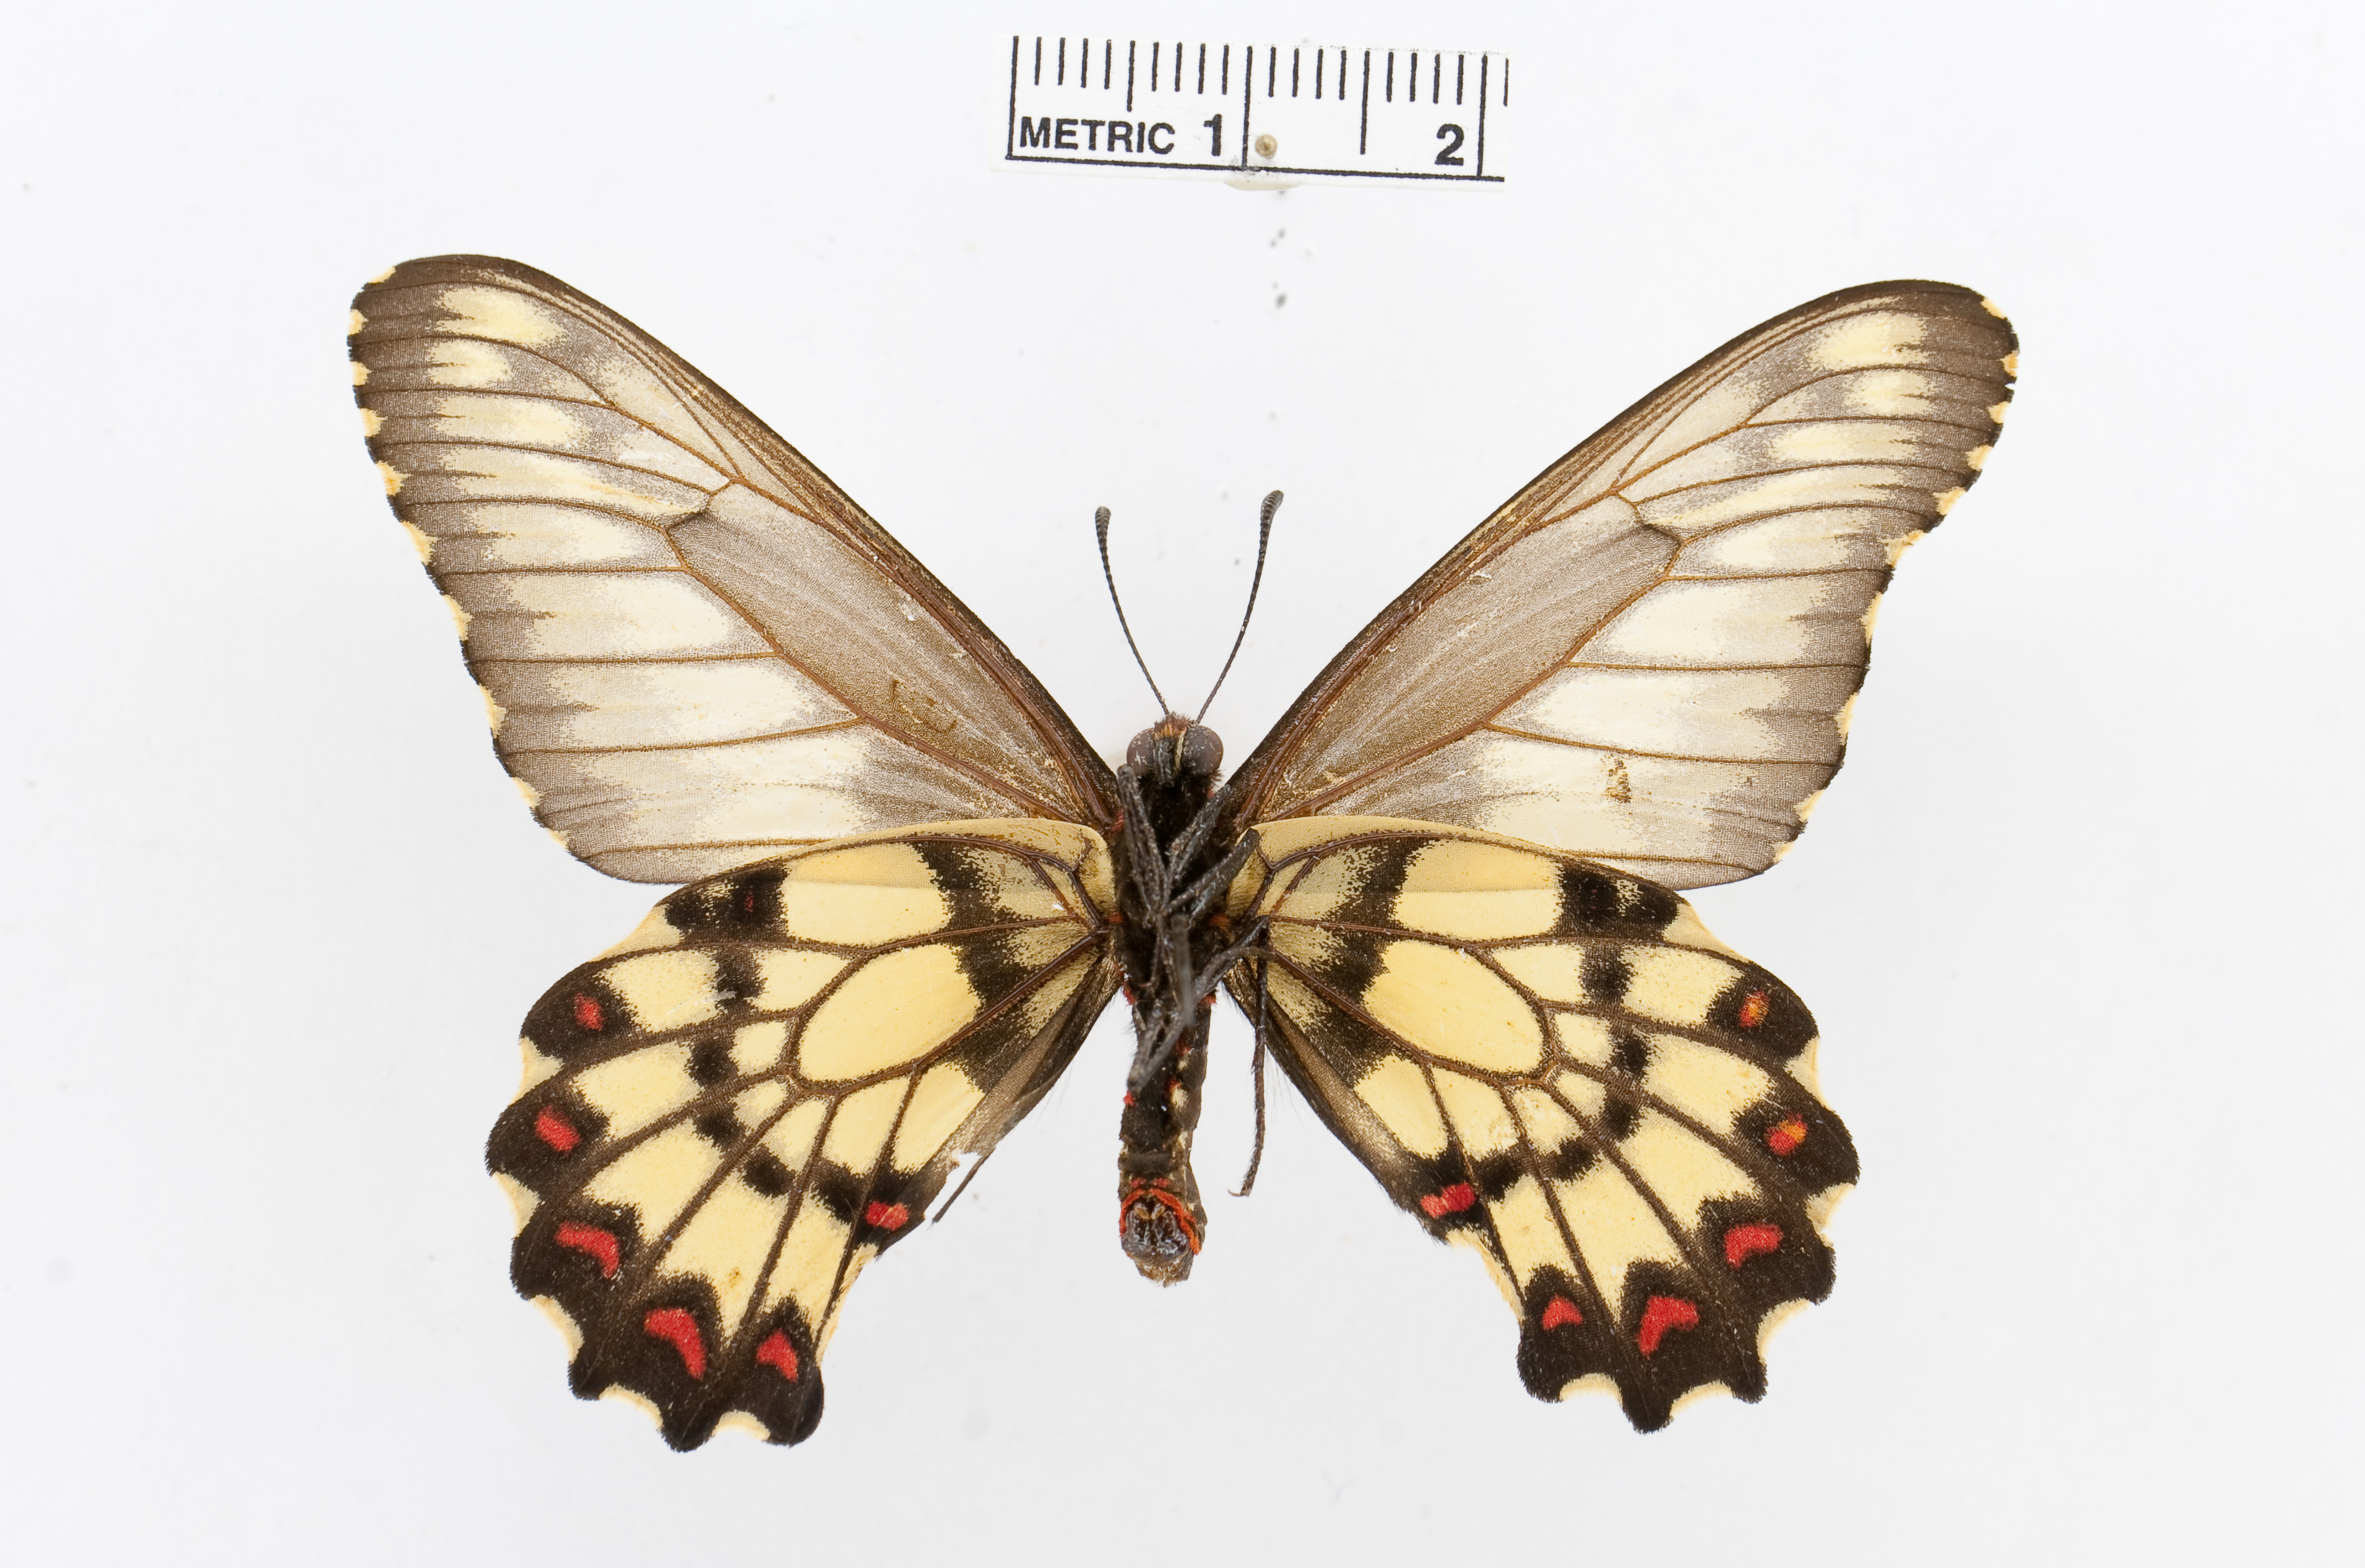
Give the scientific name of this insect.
Euryades corethrus
